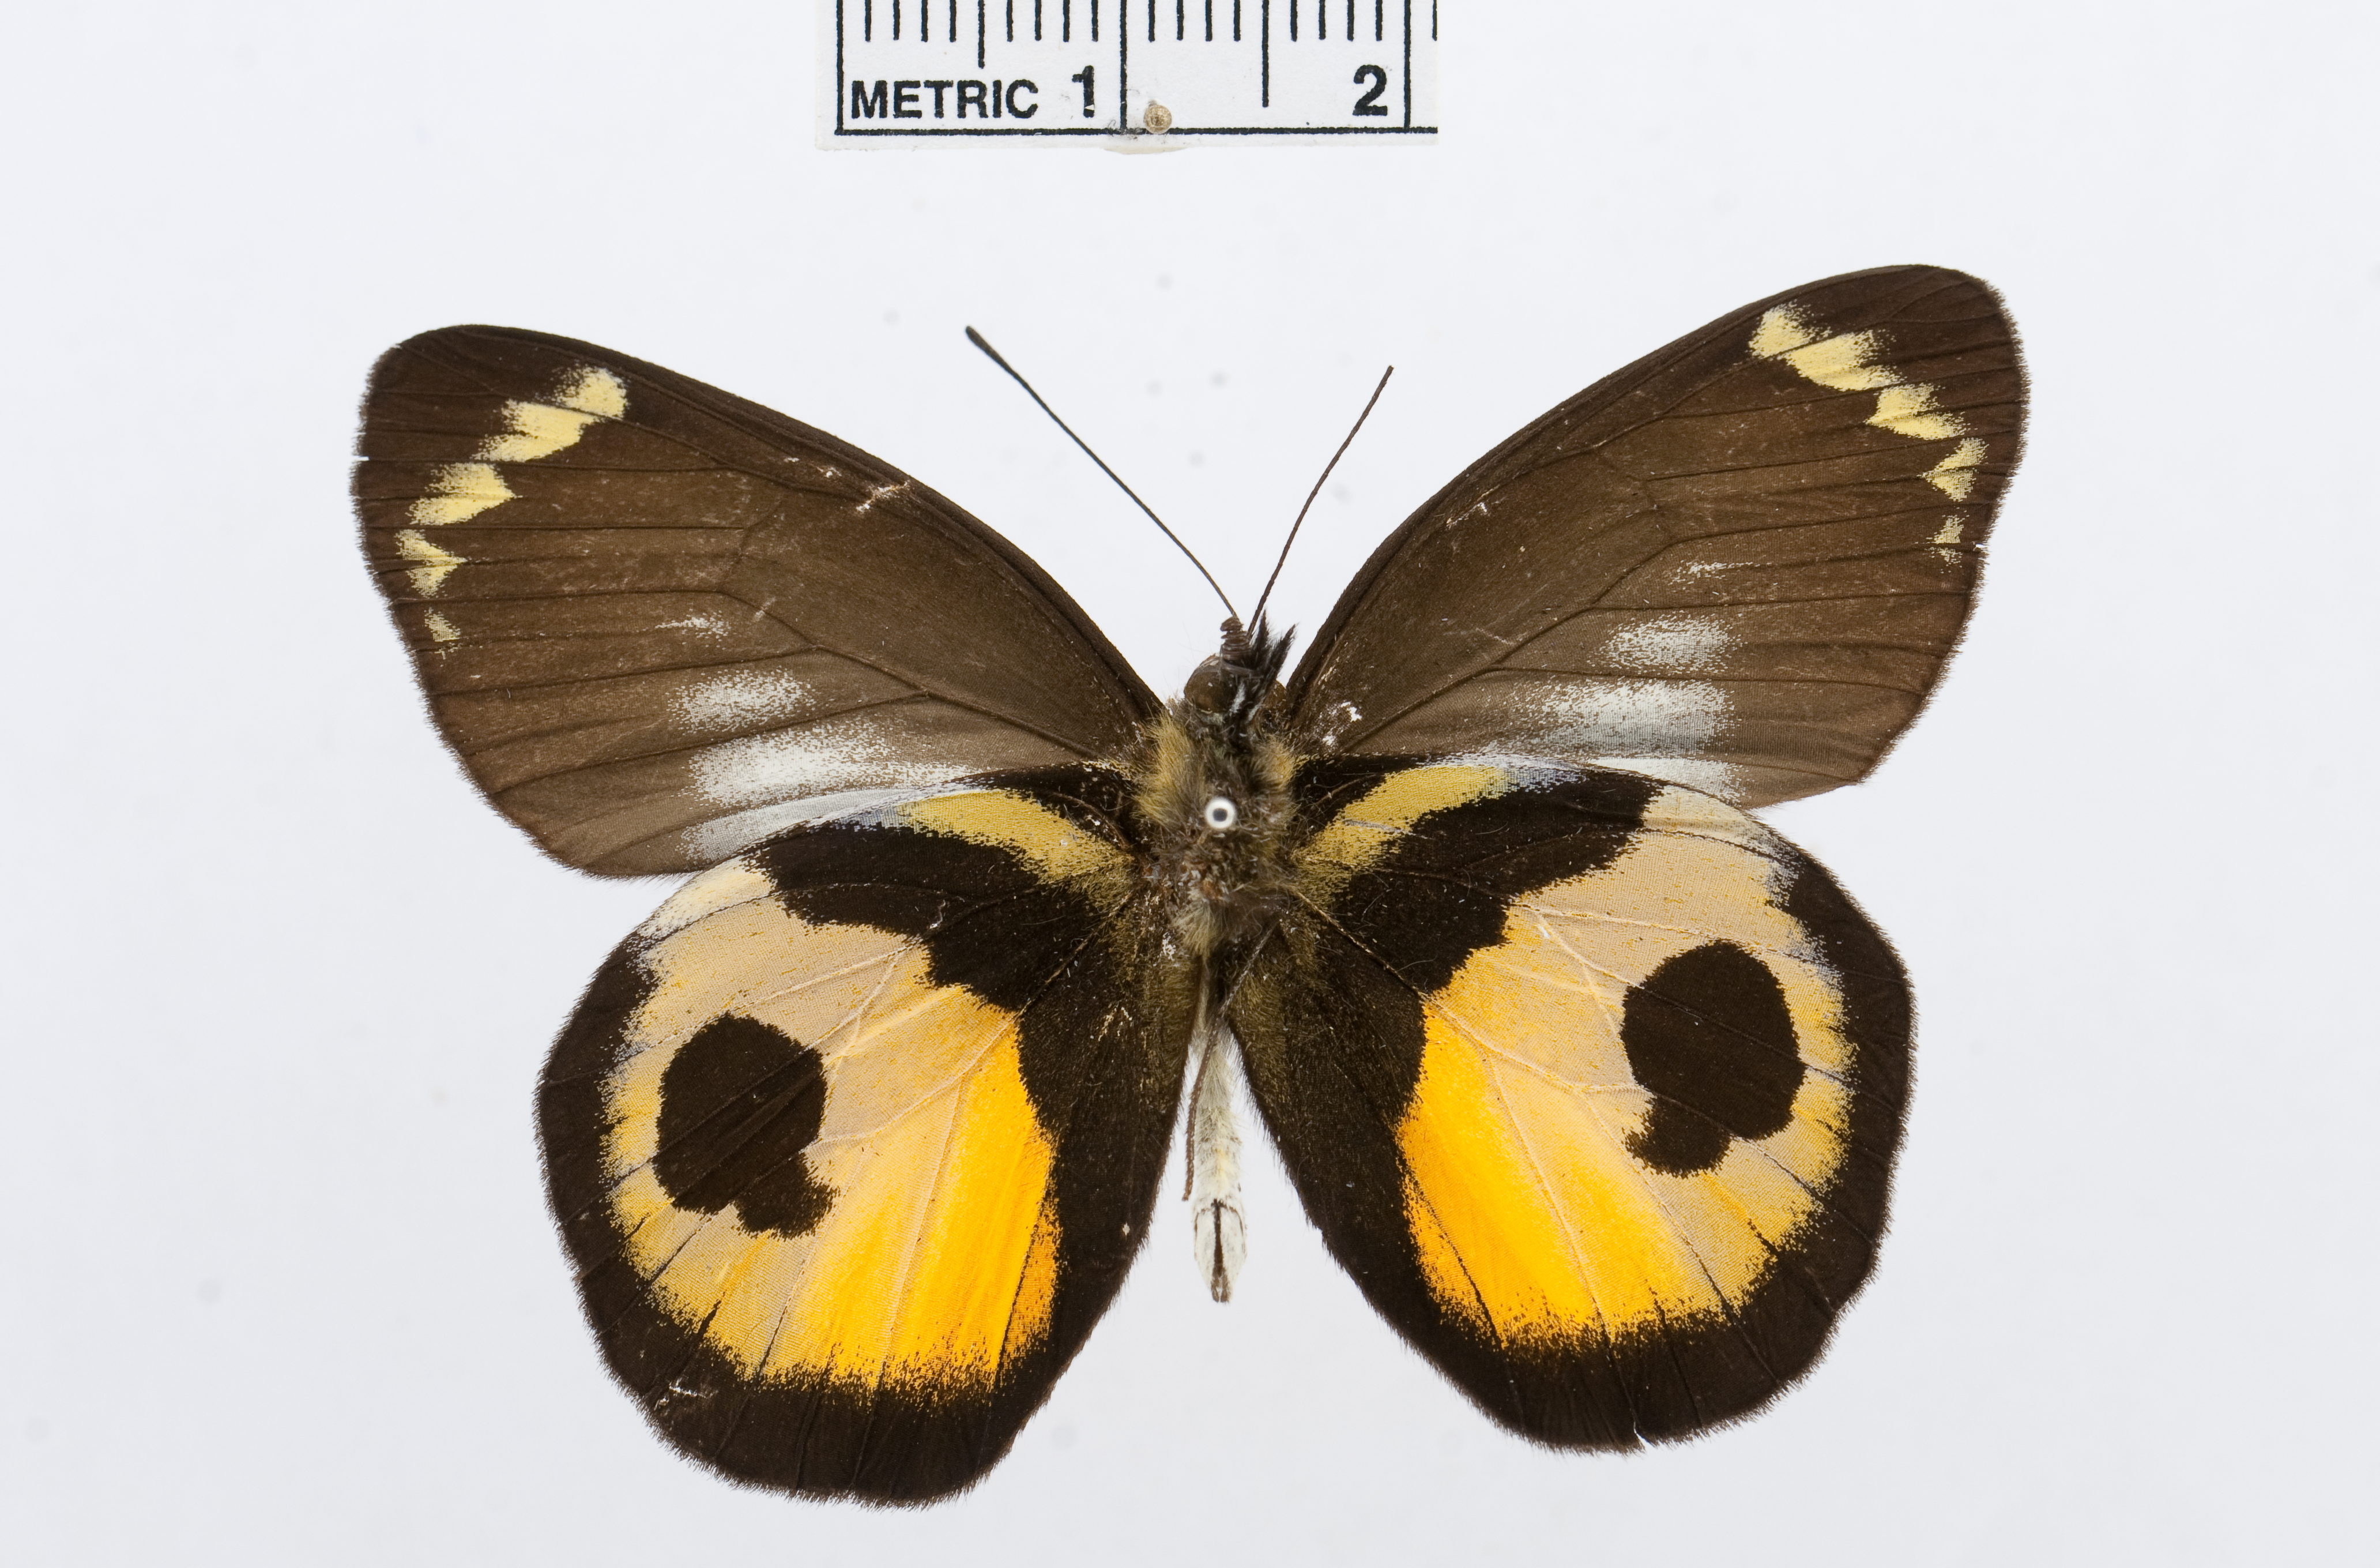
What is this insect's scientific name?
Delias albertisi
